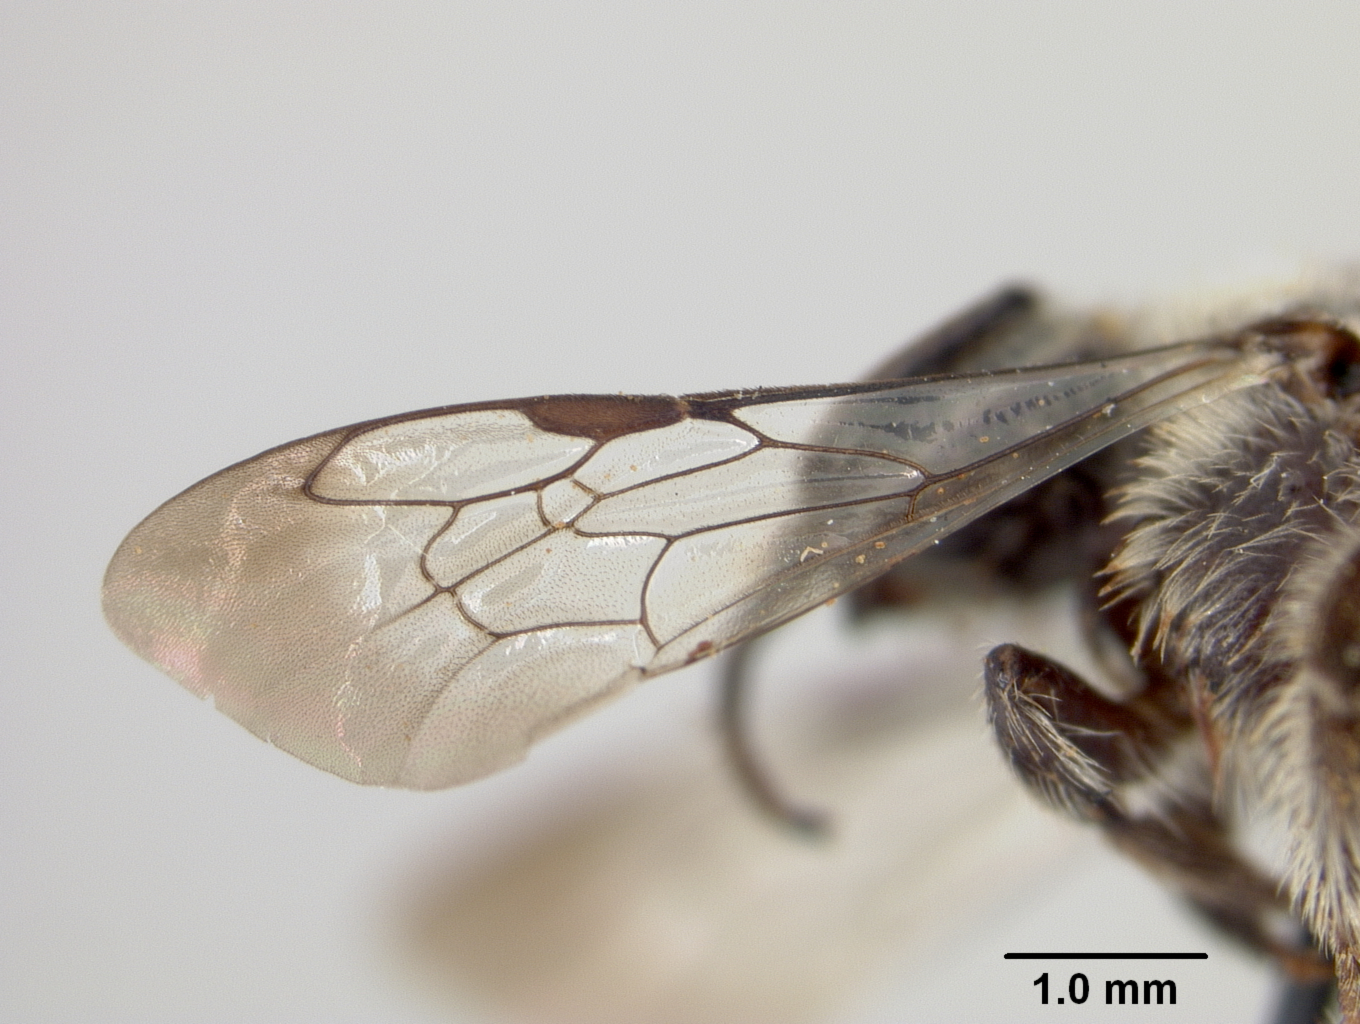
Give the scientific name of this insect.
Exomalopsis bahamica
